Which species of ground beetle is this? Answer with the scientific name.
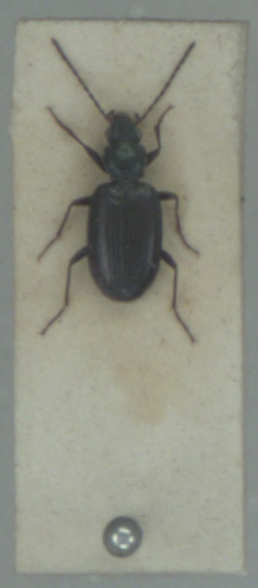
Bembidion atrocaeruleum
